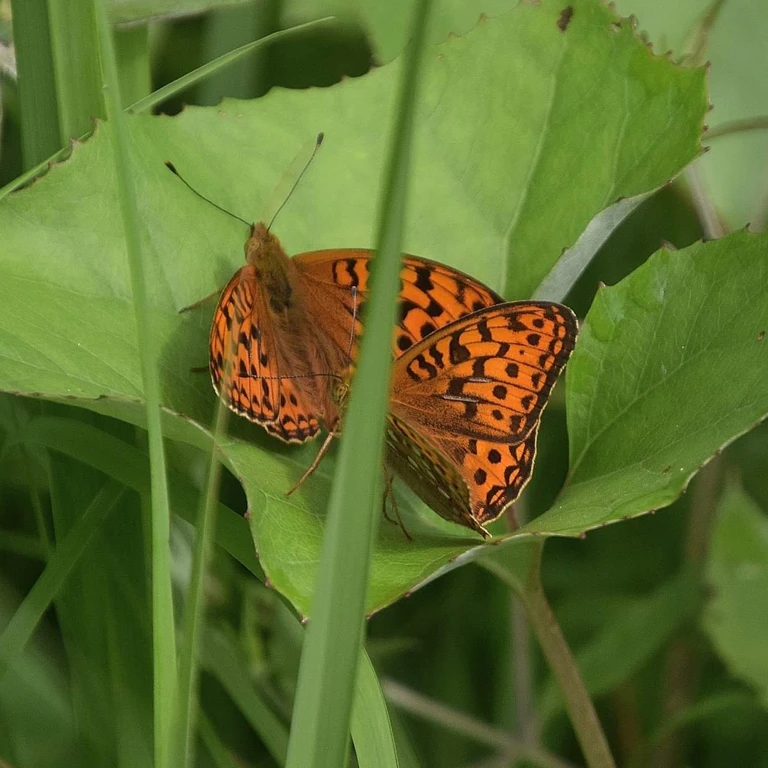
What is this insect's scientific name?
Fabriciana adippe
